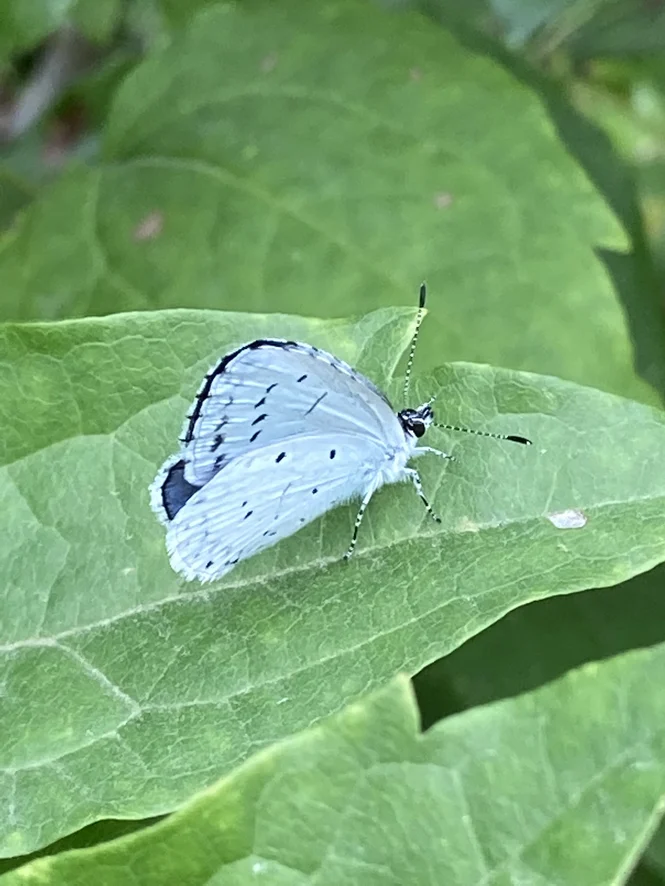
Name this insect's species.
Celastrina argiolus
